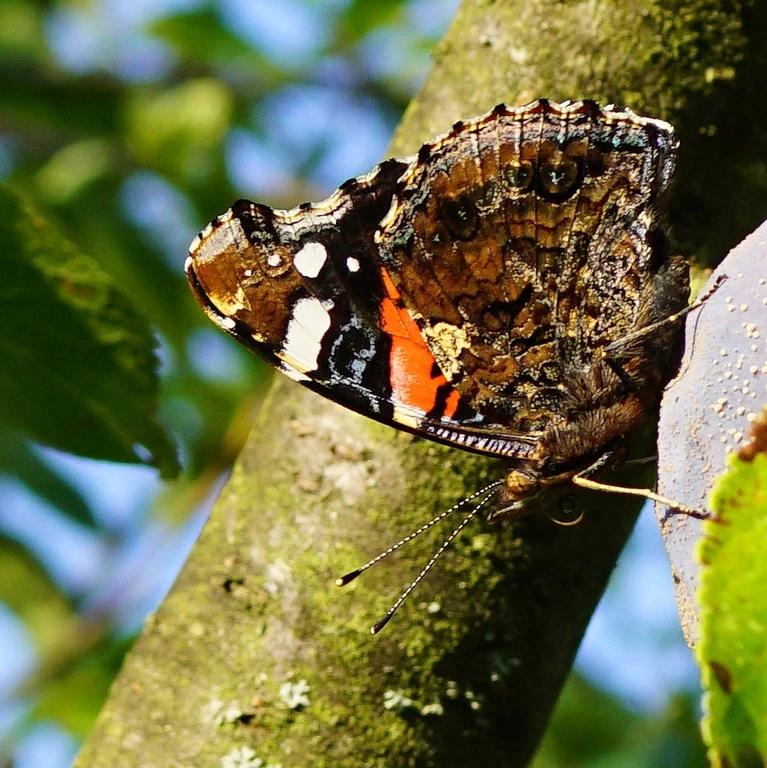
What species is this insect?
Vanessa atalanta
